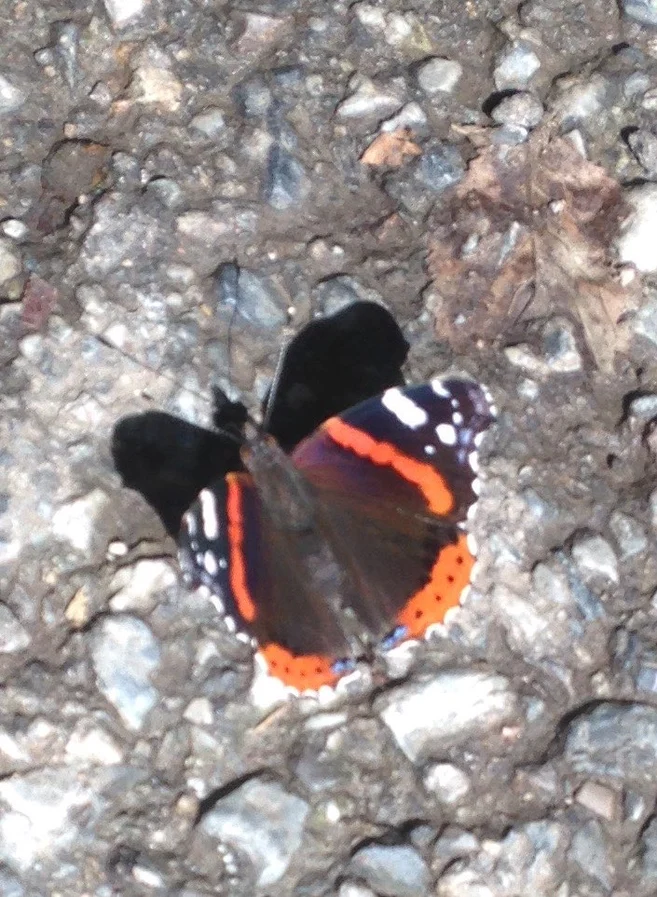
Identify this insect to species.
Vanessa atalanta
